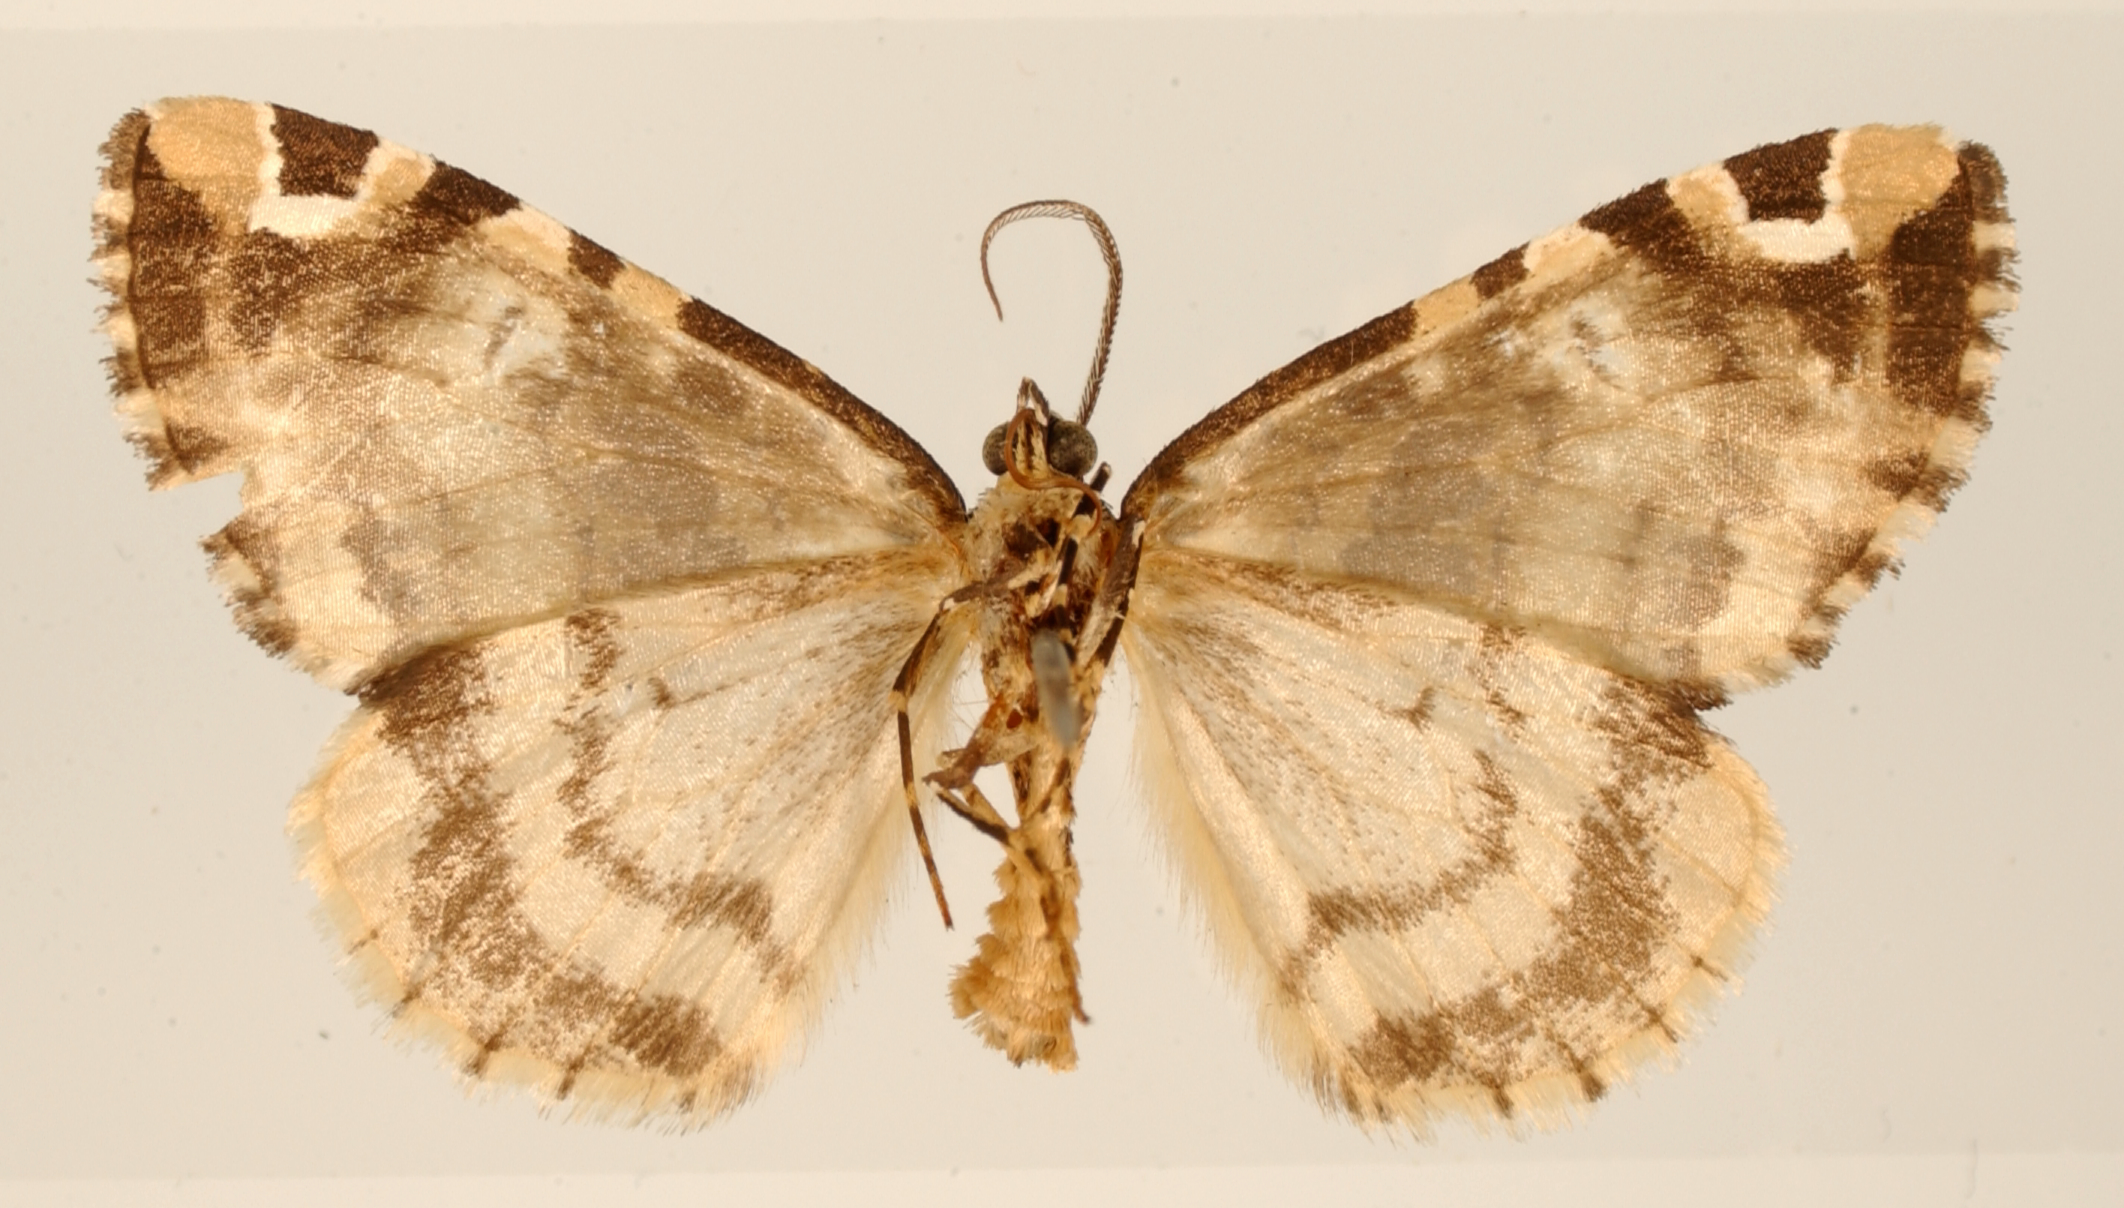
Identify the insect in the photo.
Cidaria prema
